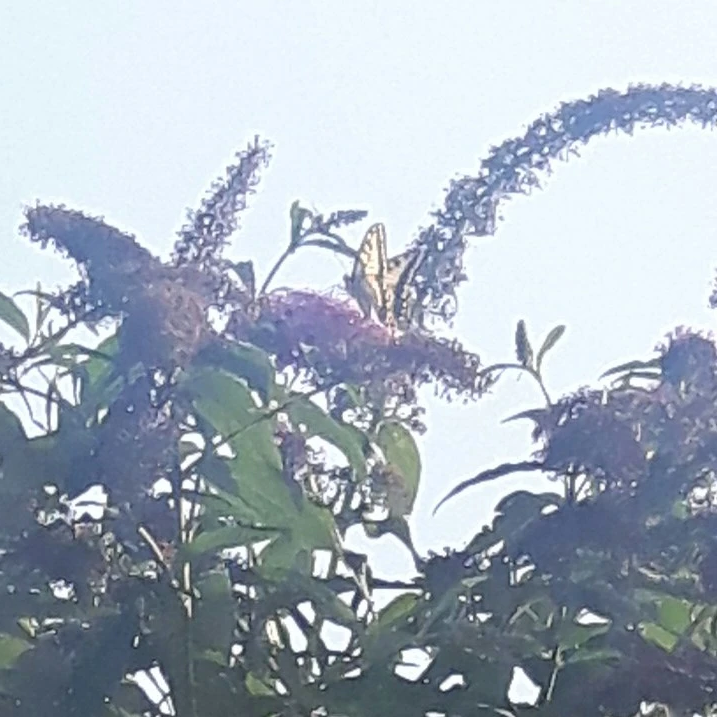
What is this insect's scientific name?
Papilio machaon
